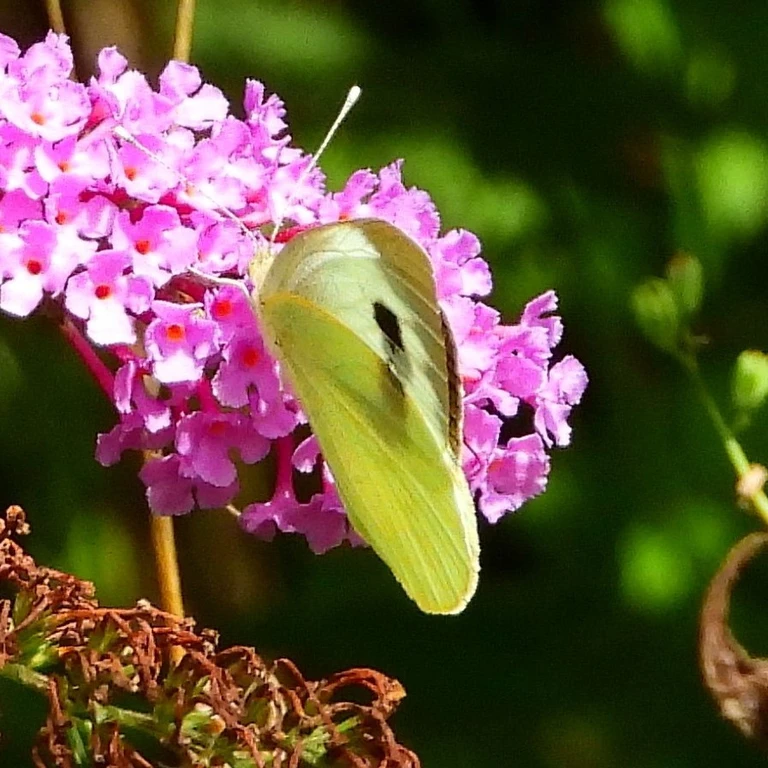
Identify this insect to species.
Pieris brassicae
